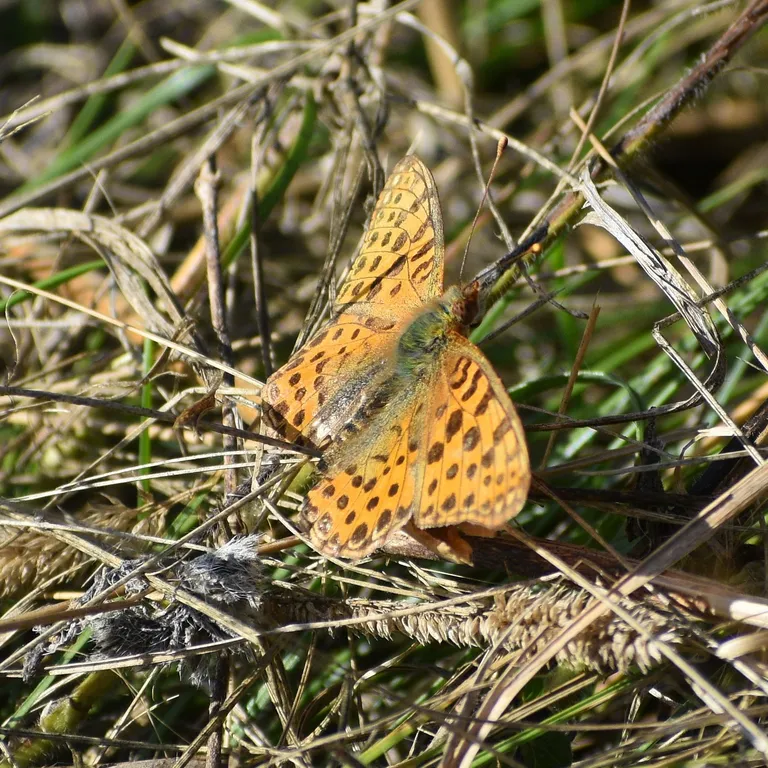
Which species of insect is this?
Issoria lathonia
